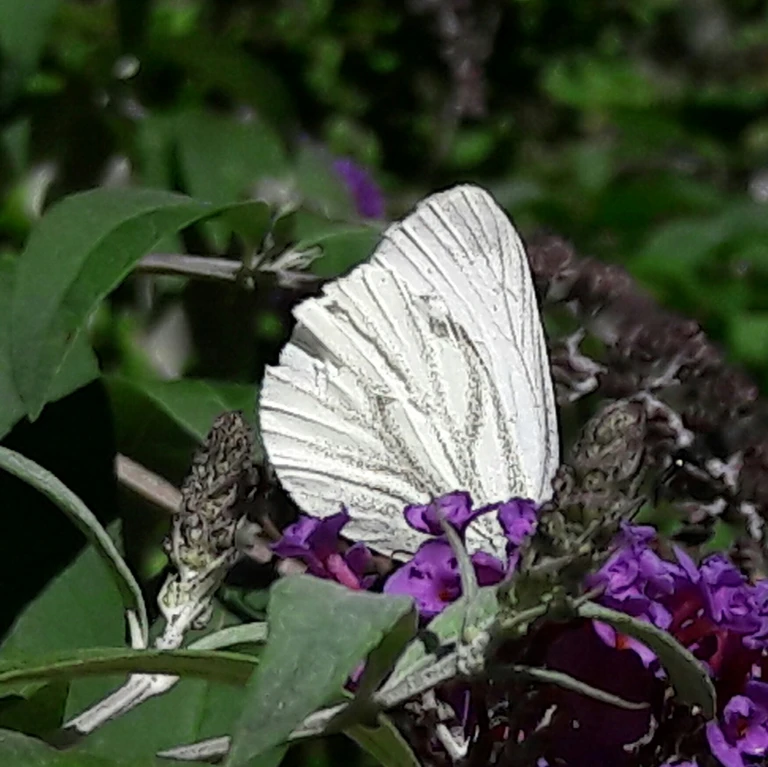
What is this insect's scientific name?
Pieris napi
